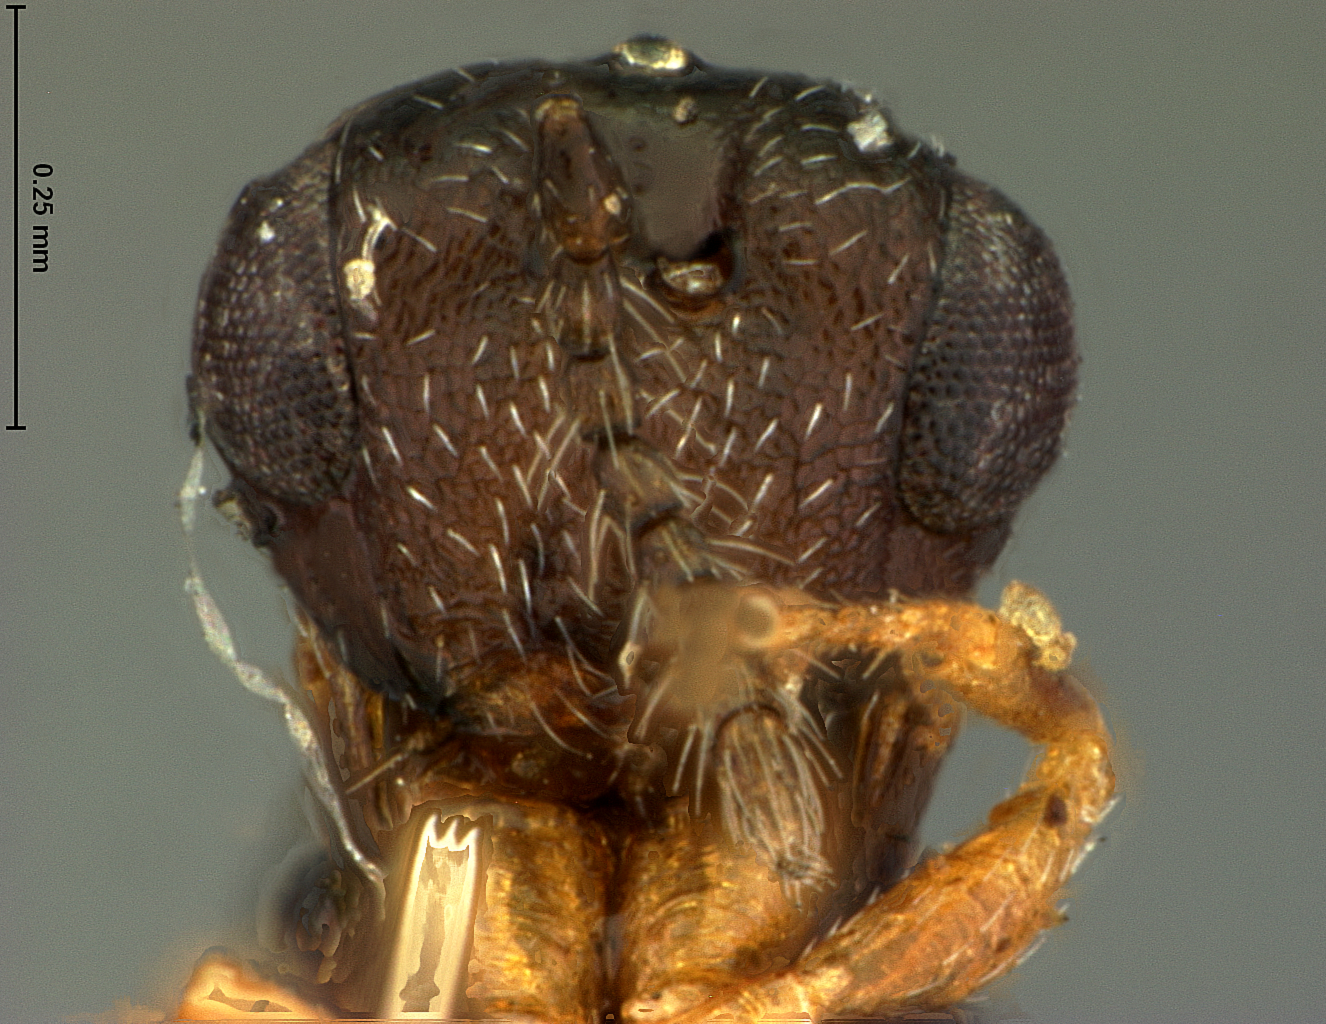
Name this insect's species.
Isosomocharis sulcata
